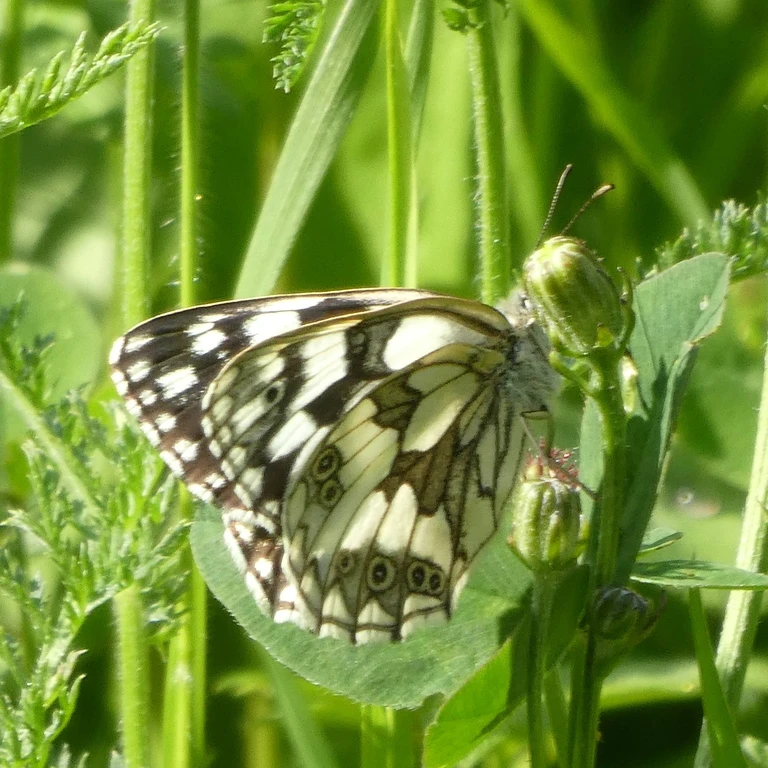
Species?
Melanargia galathea
